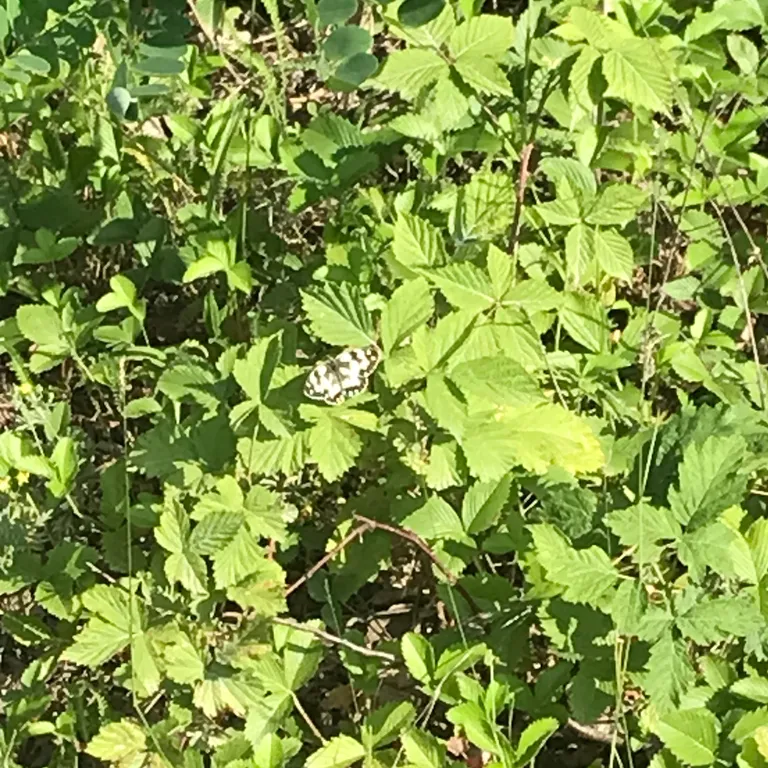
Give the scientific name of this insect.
Melanargia galathea
